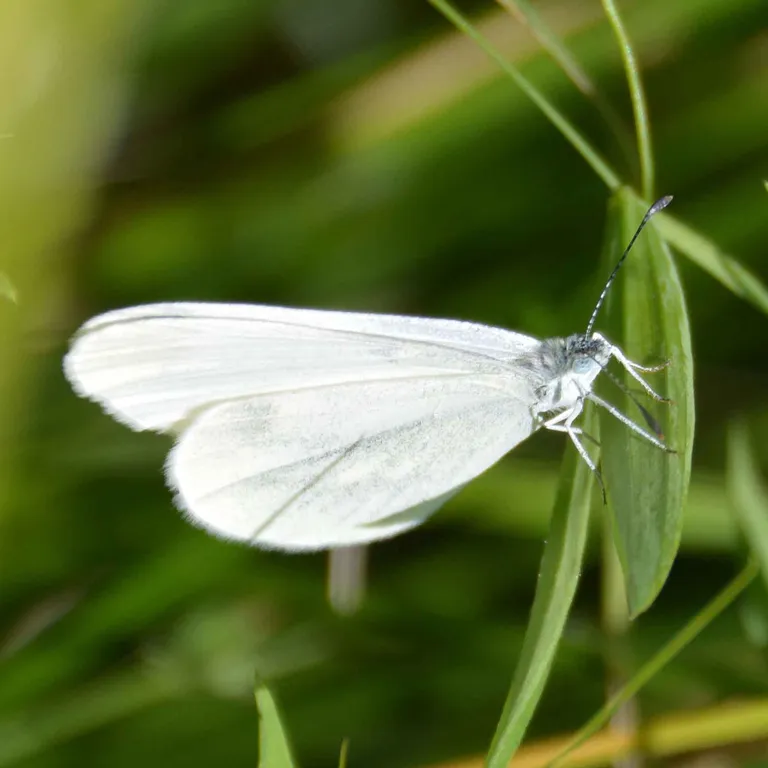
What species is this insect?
Leptidea sinapis/juvernica
